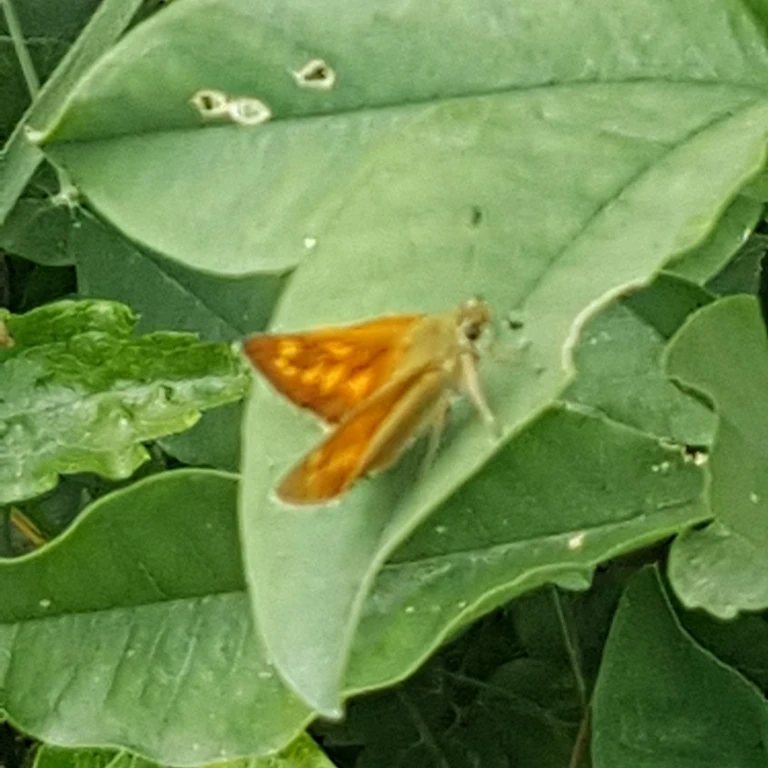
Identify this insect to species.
Ochlodes sylvanus (also Ochlodes venata)
